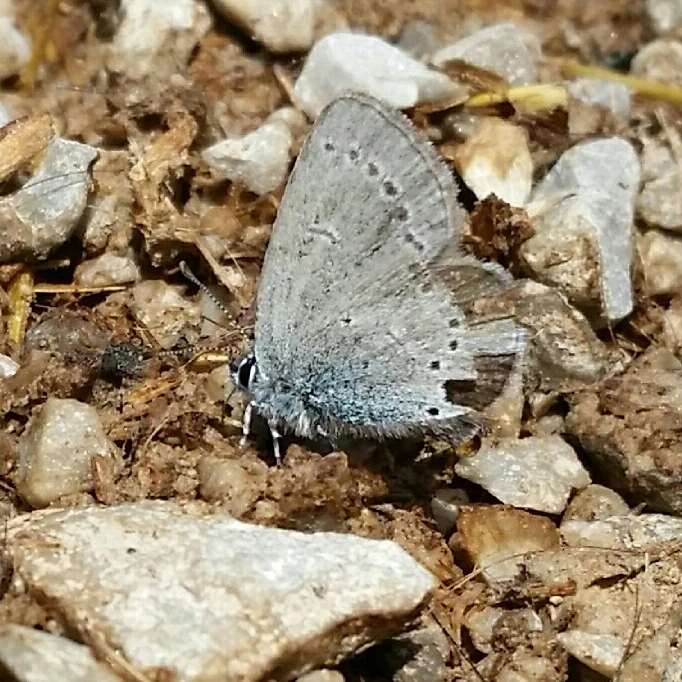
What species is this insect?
Cupido minimus
